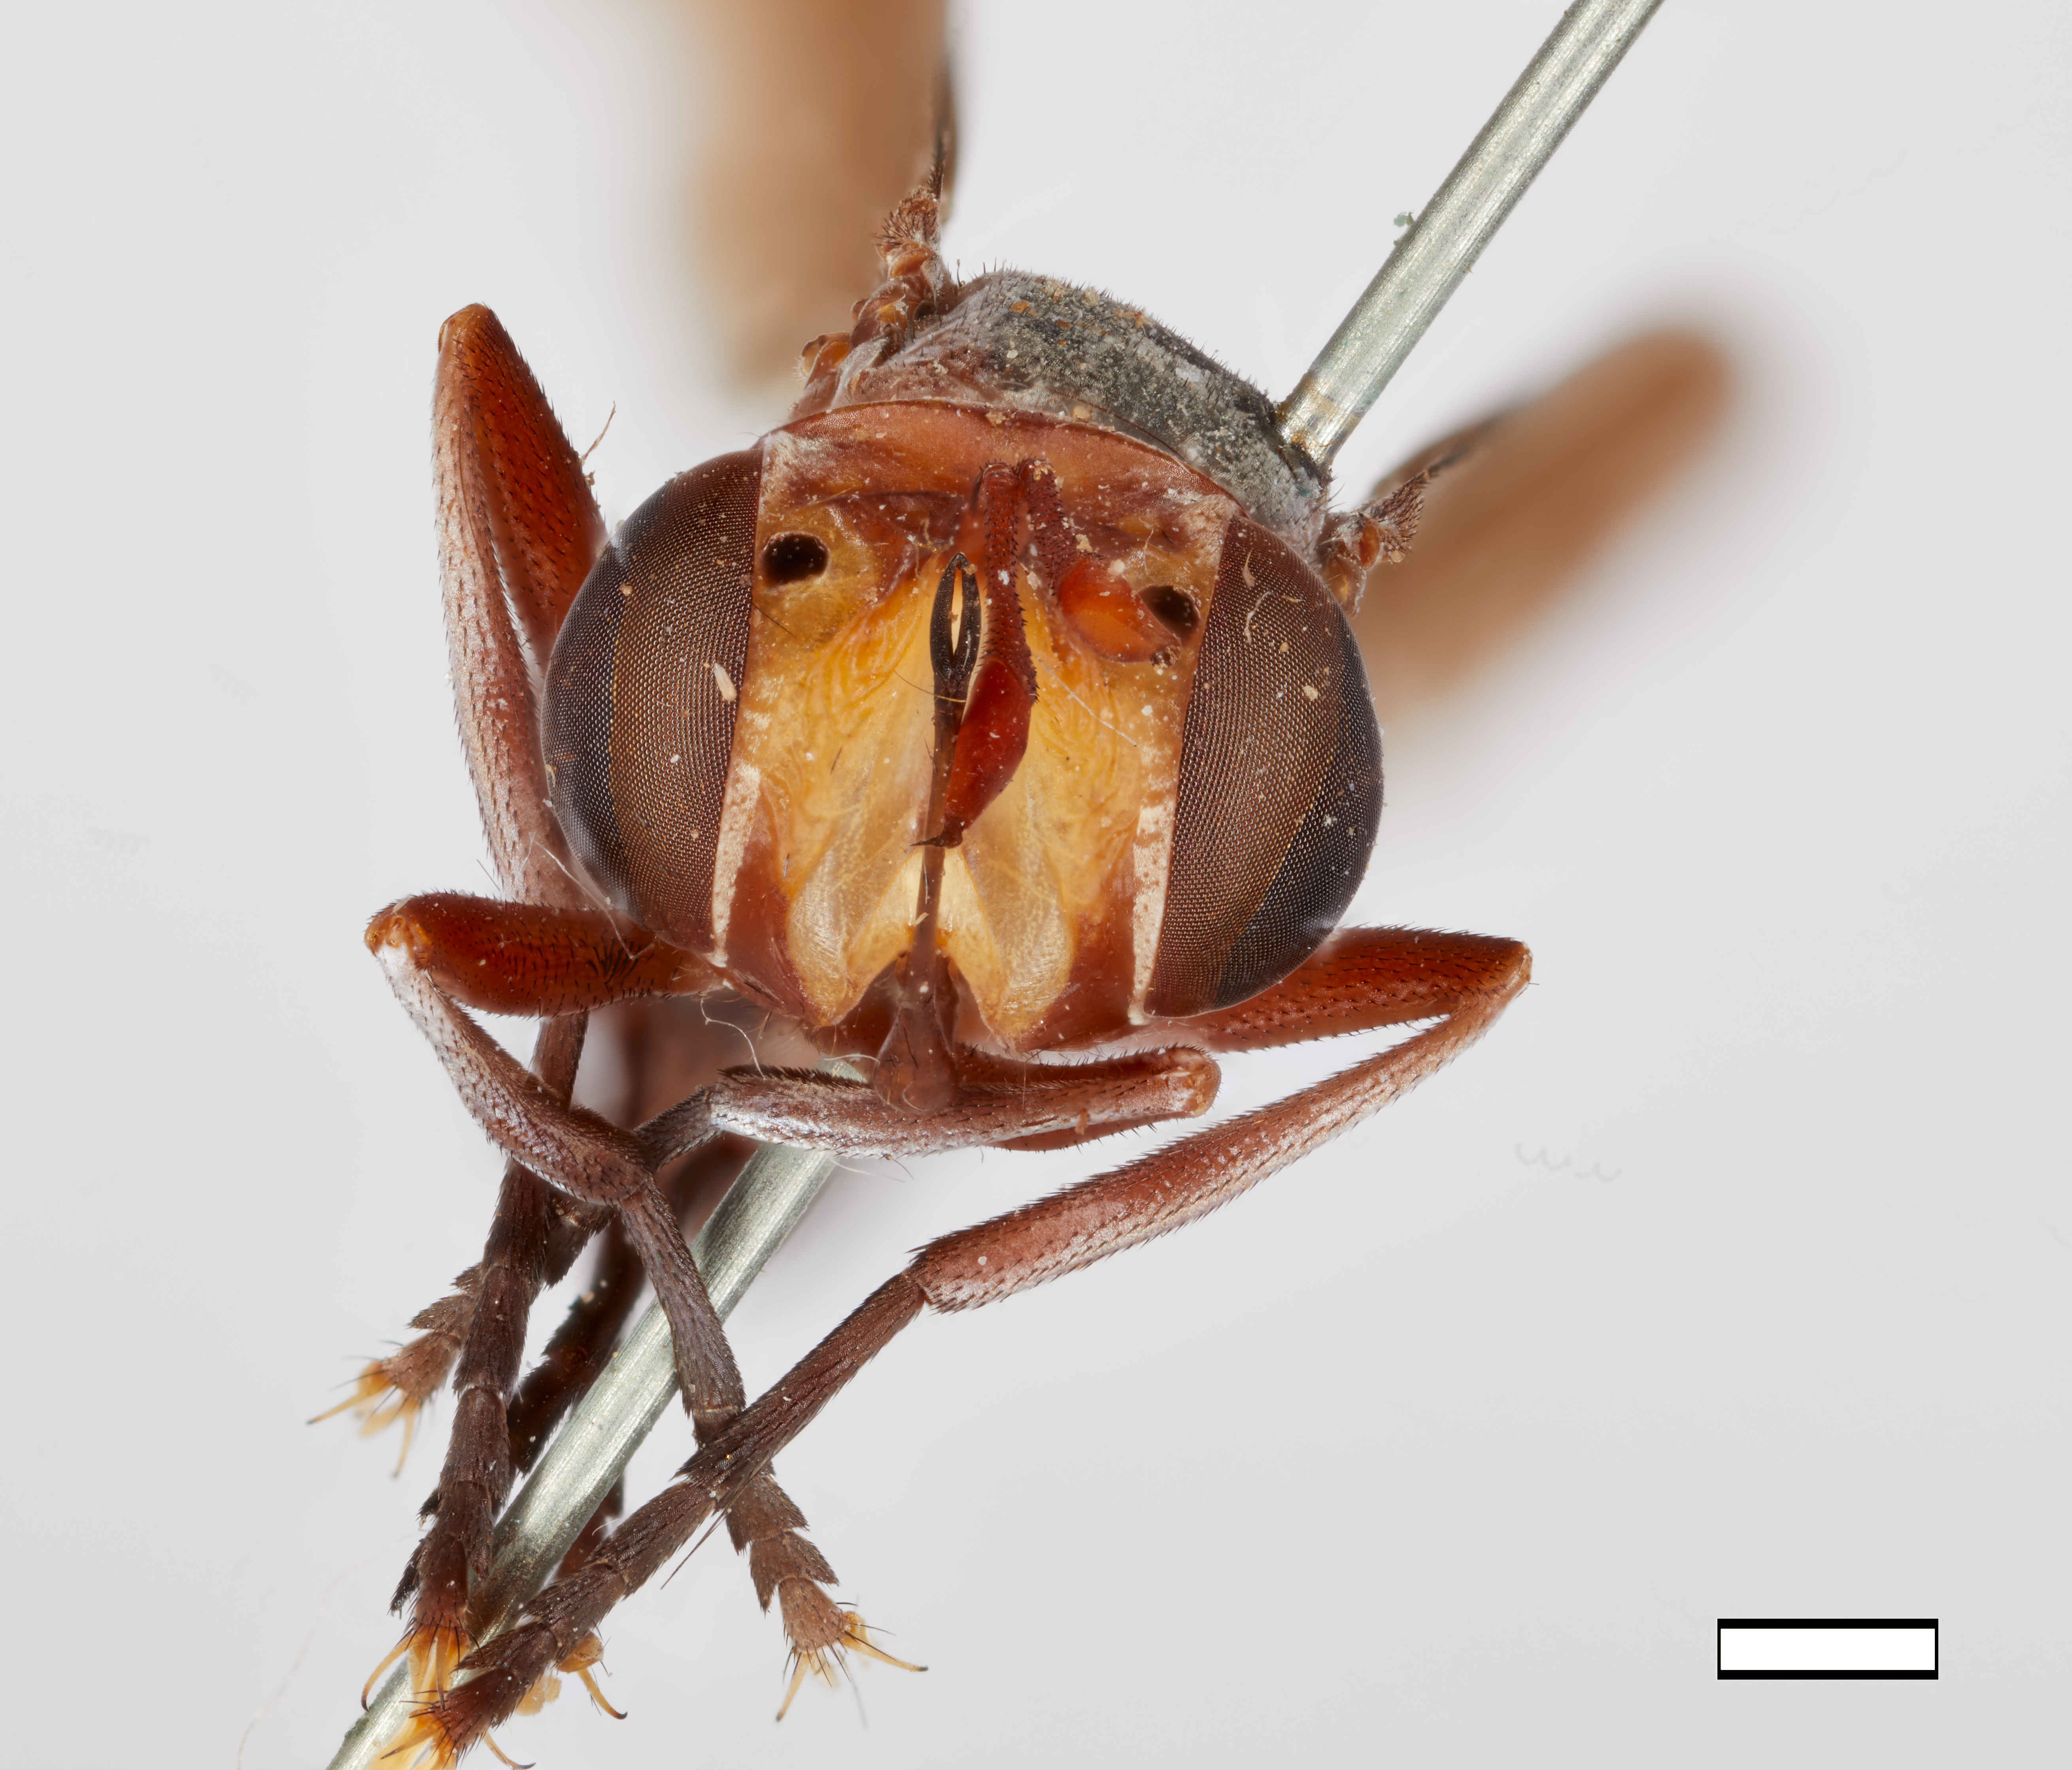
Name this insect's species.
Conops rondanii
